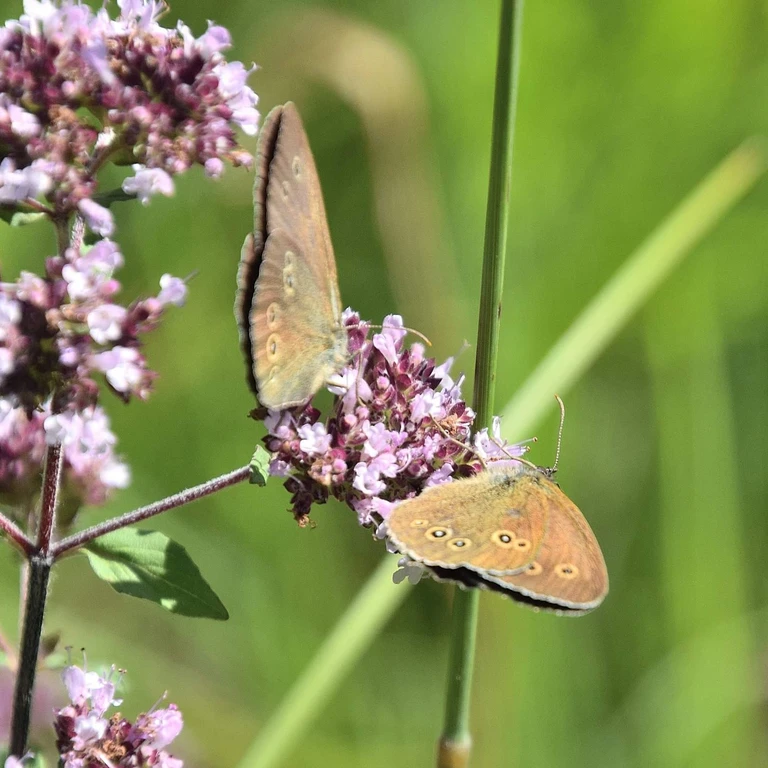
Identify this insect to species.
Aphantopus hyperantus
